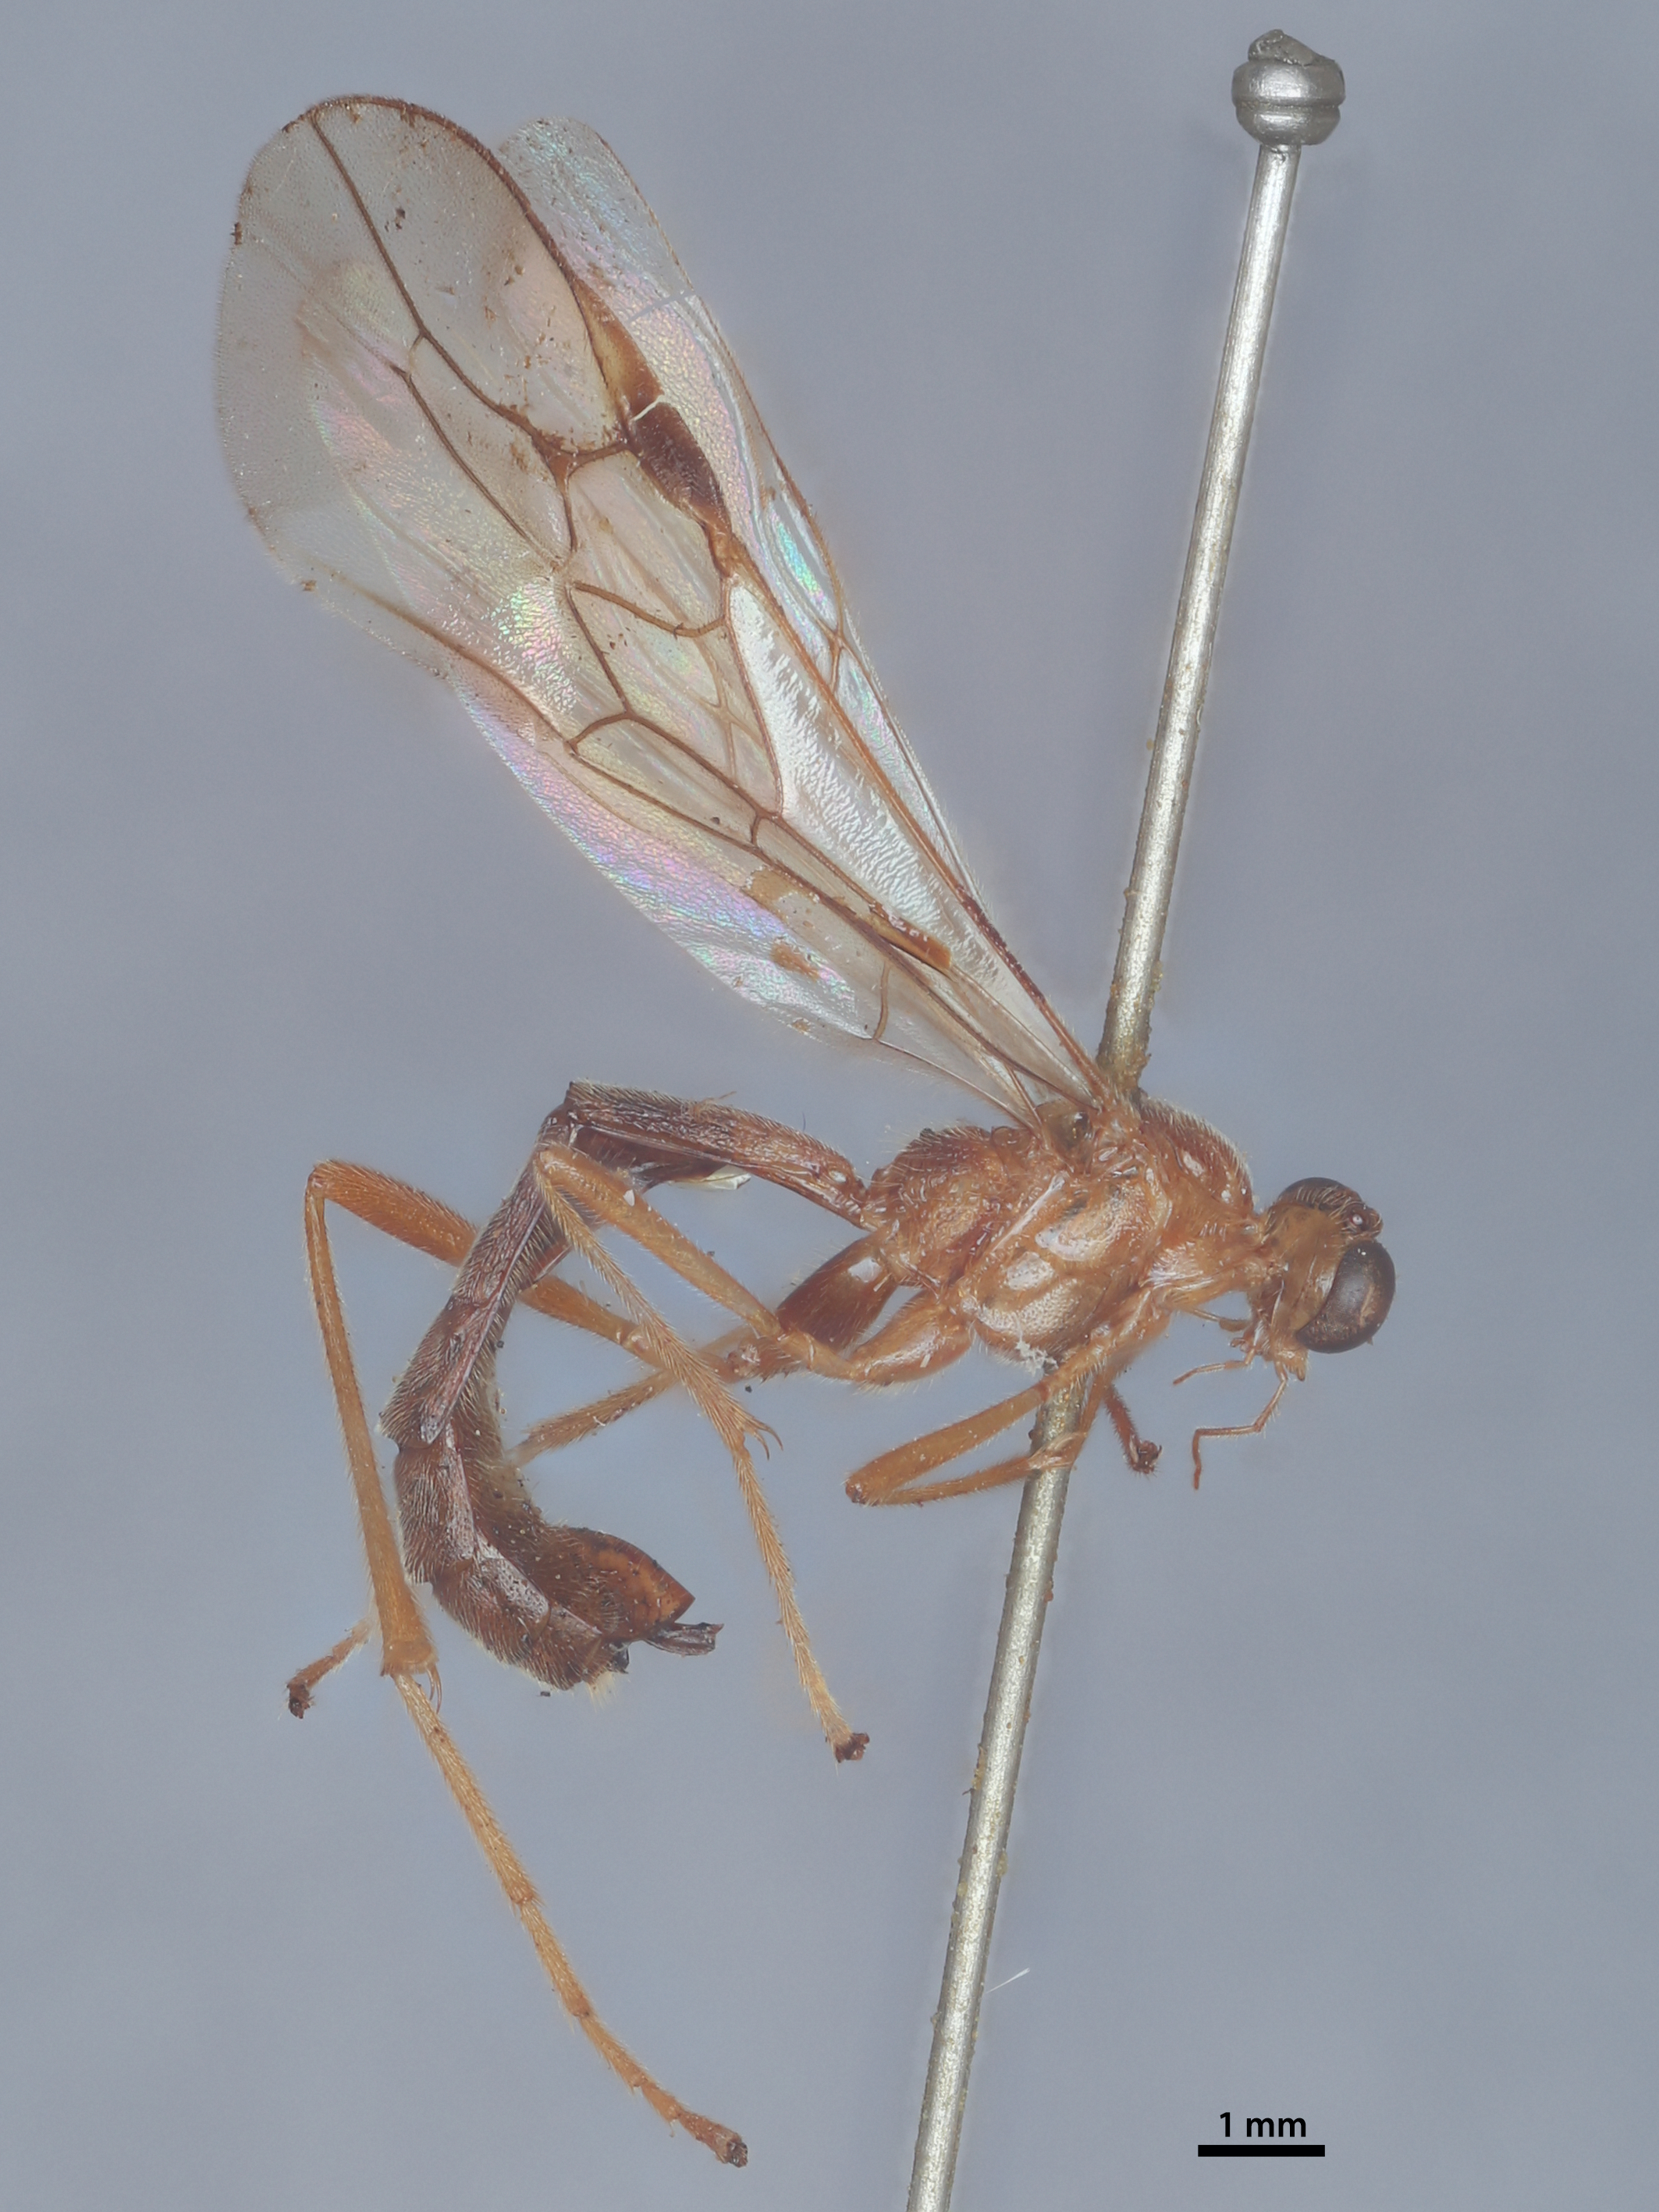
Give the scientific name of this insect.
Megarhogas mindanaensis
